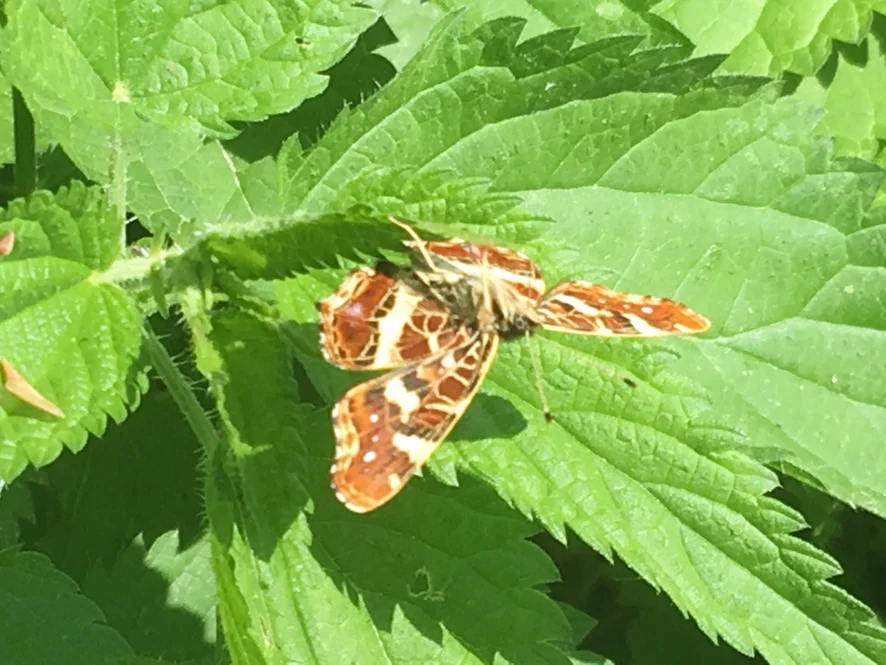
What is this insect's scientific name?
Araschnia levana
